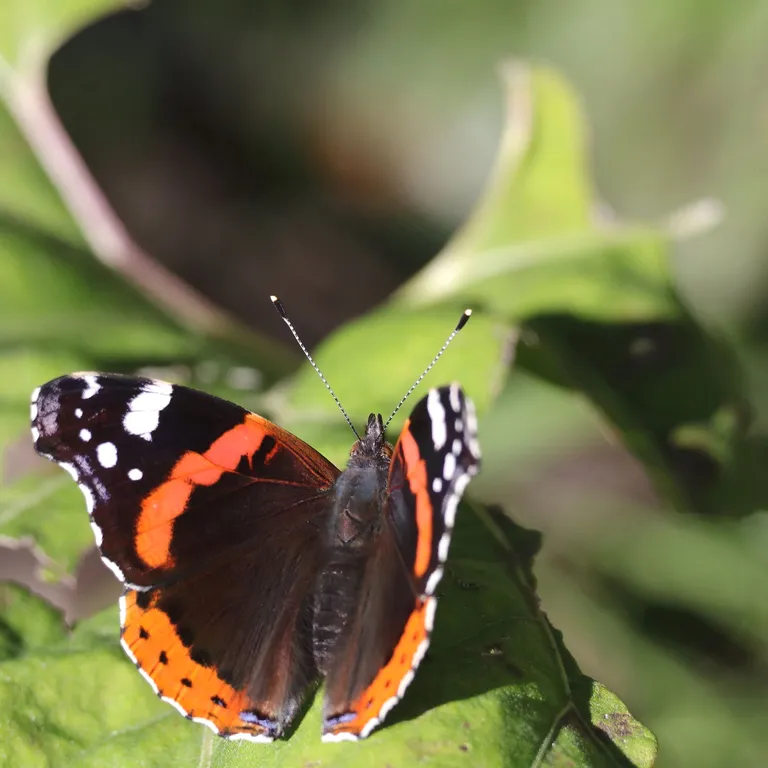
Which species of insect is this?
Vanessa atalanta
